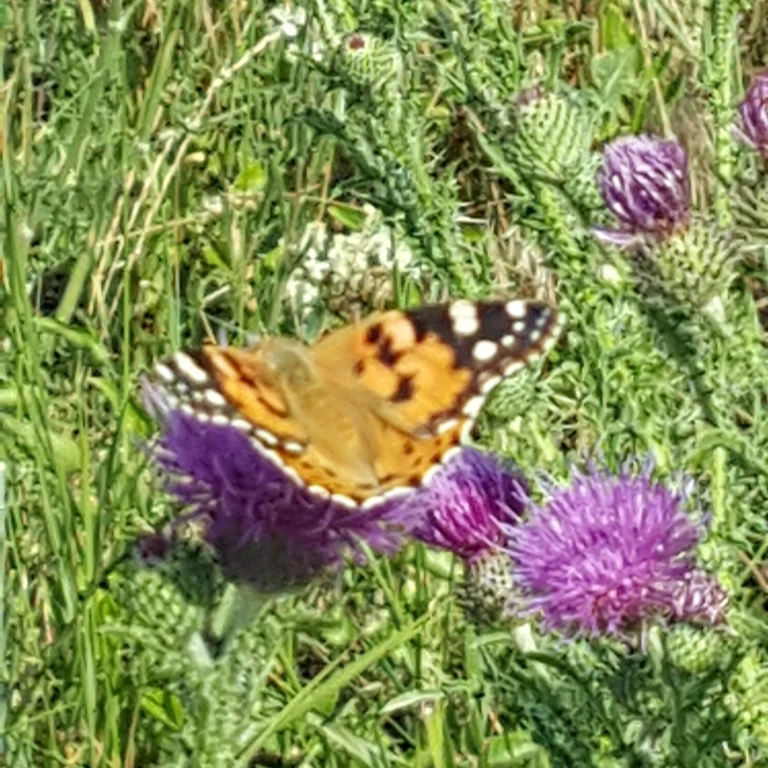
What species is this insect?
Vanessa cardui
